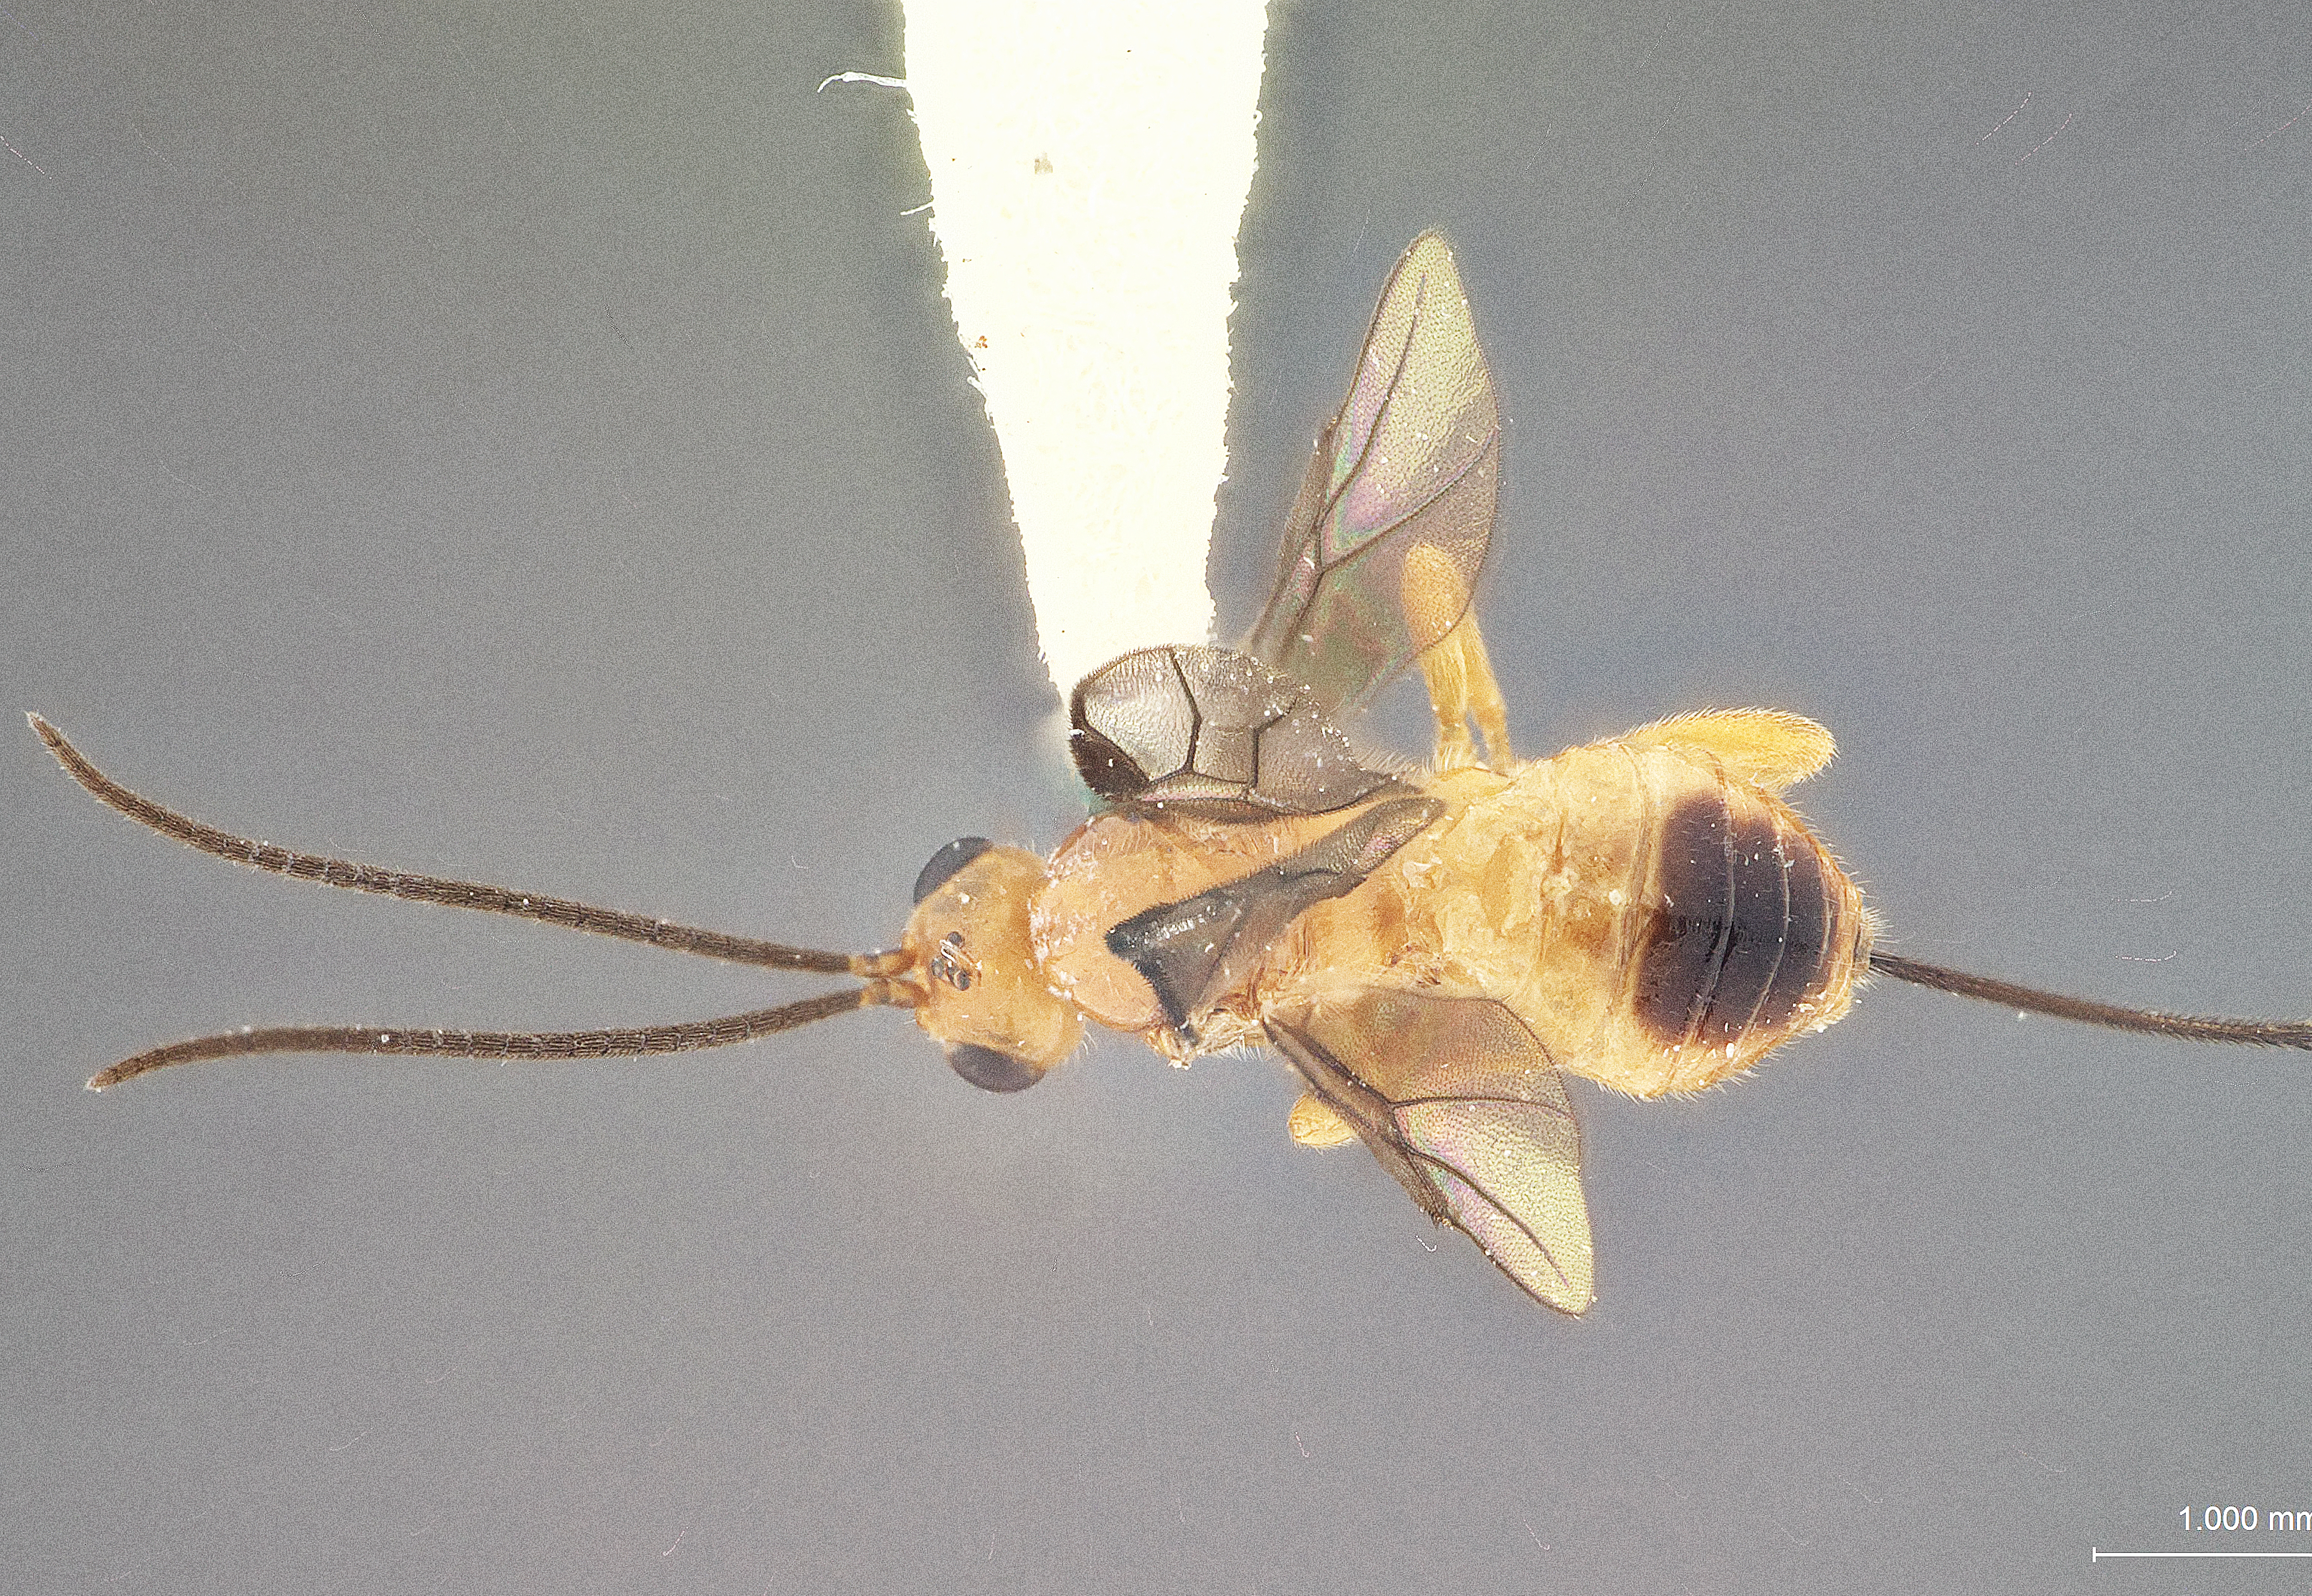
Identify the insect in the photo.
Bracon compressitarsis
